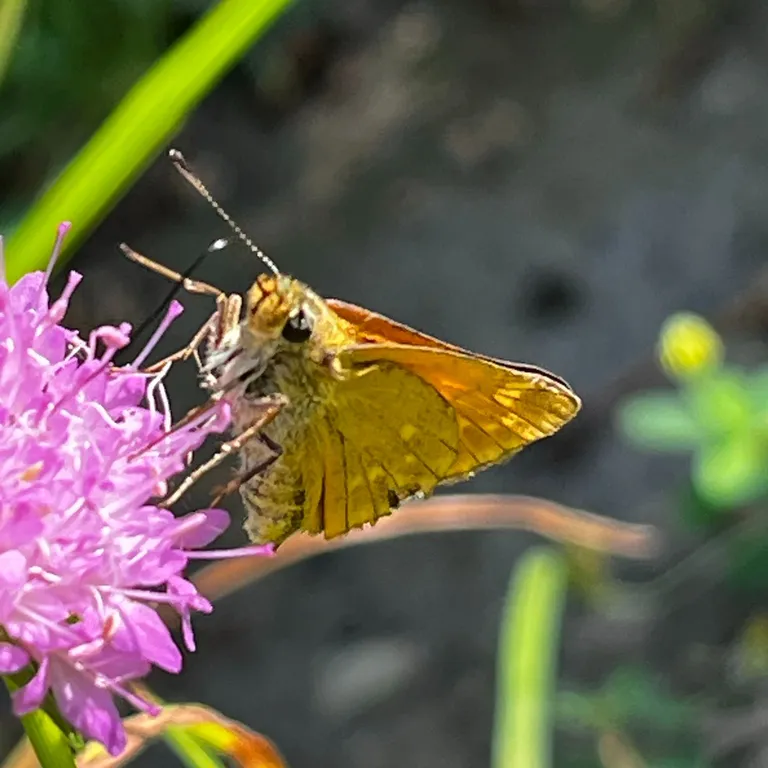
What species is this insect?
Ochlodes sylvanus (also Ochlodes venata)
